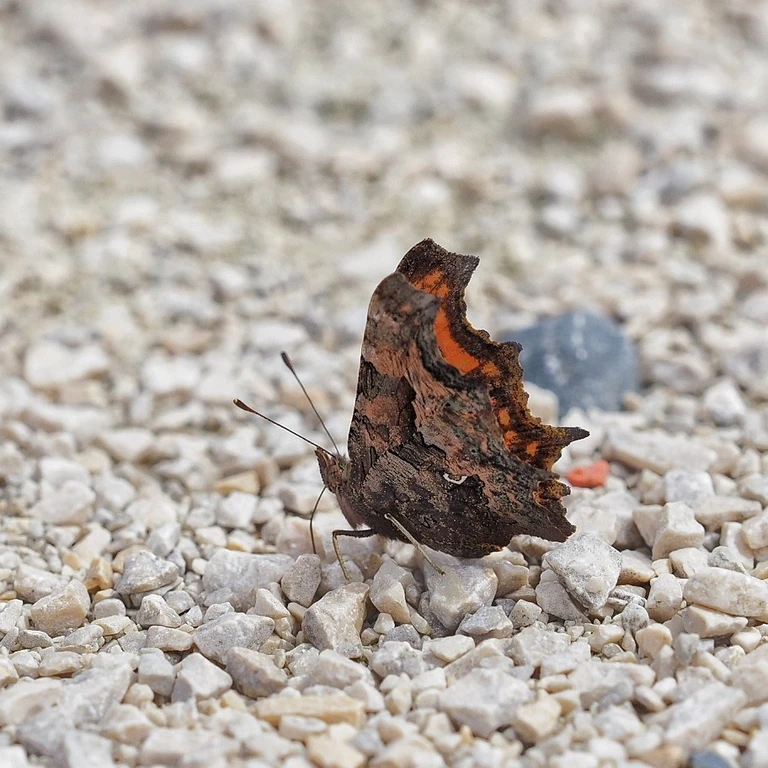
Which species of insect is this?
Polygonia c-album
